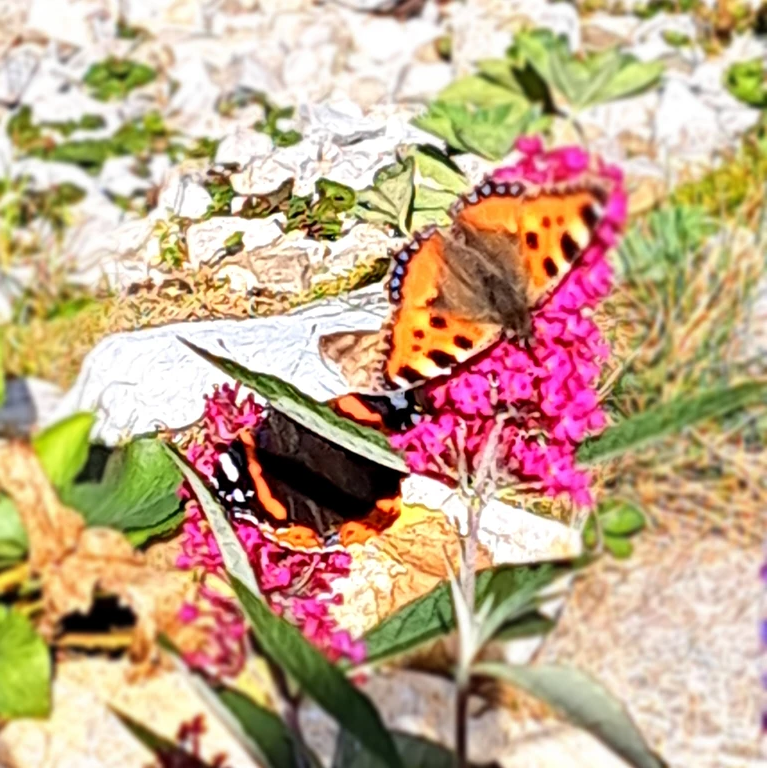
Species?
Aglais urticae
